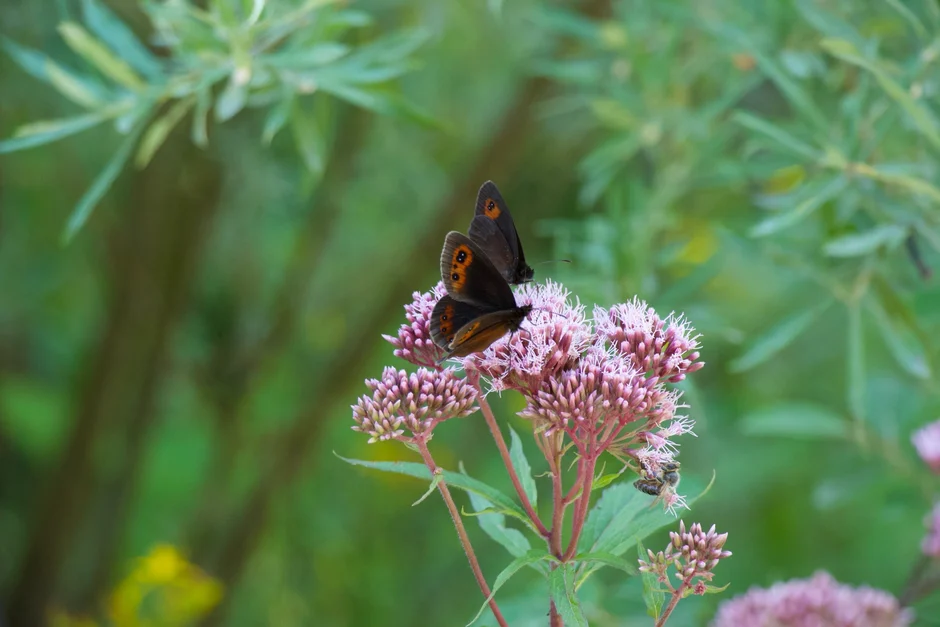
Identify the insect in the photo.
Erebia aethiops
